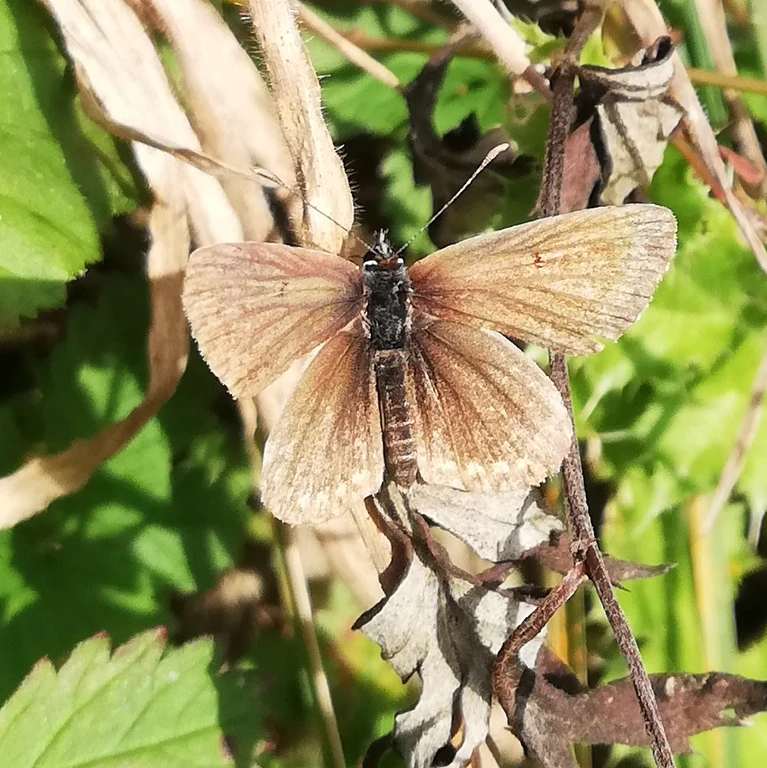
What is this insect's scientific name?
Aricia agestis/artaxerxes
